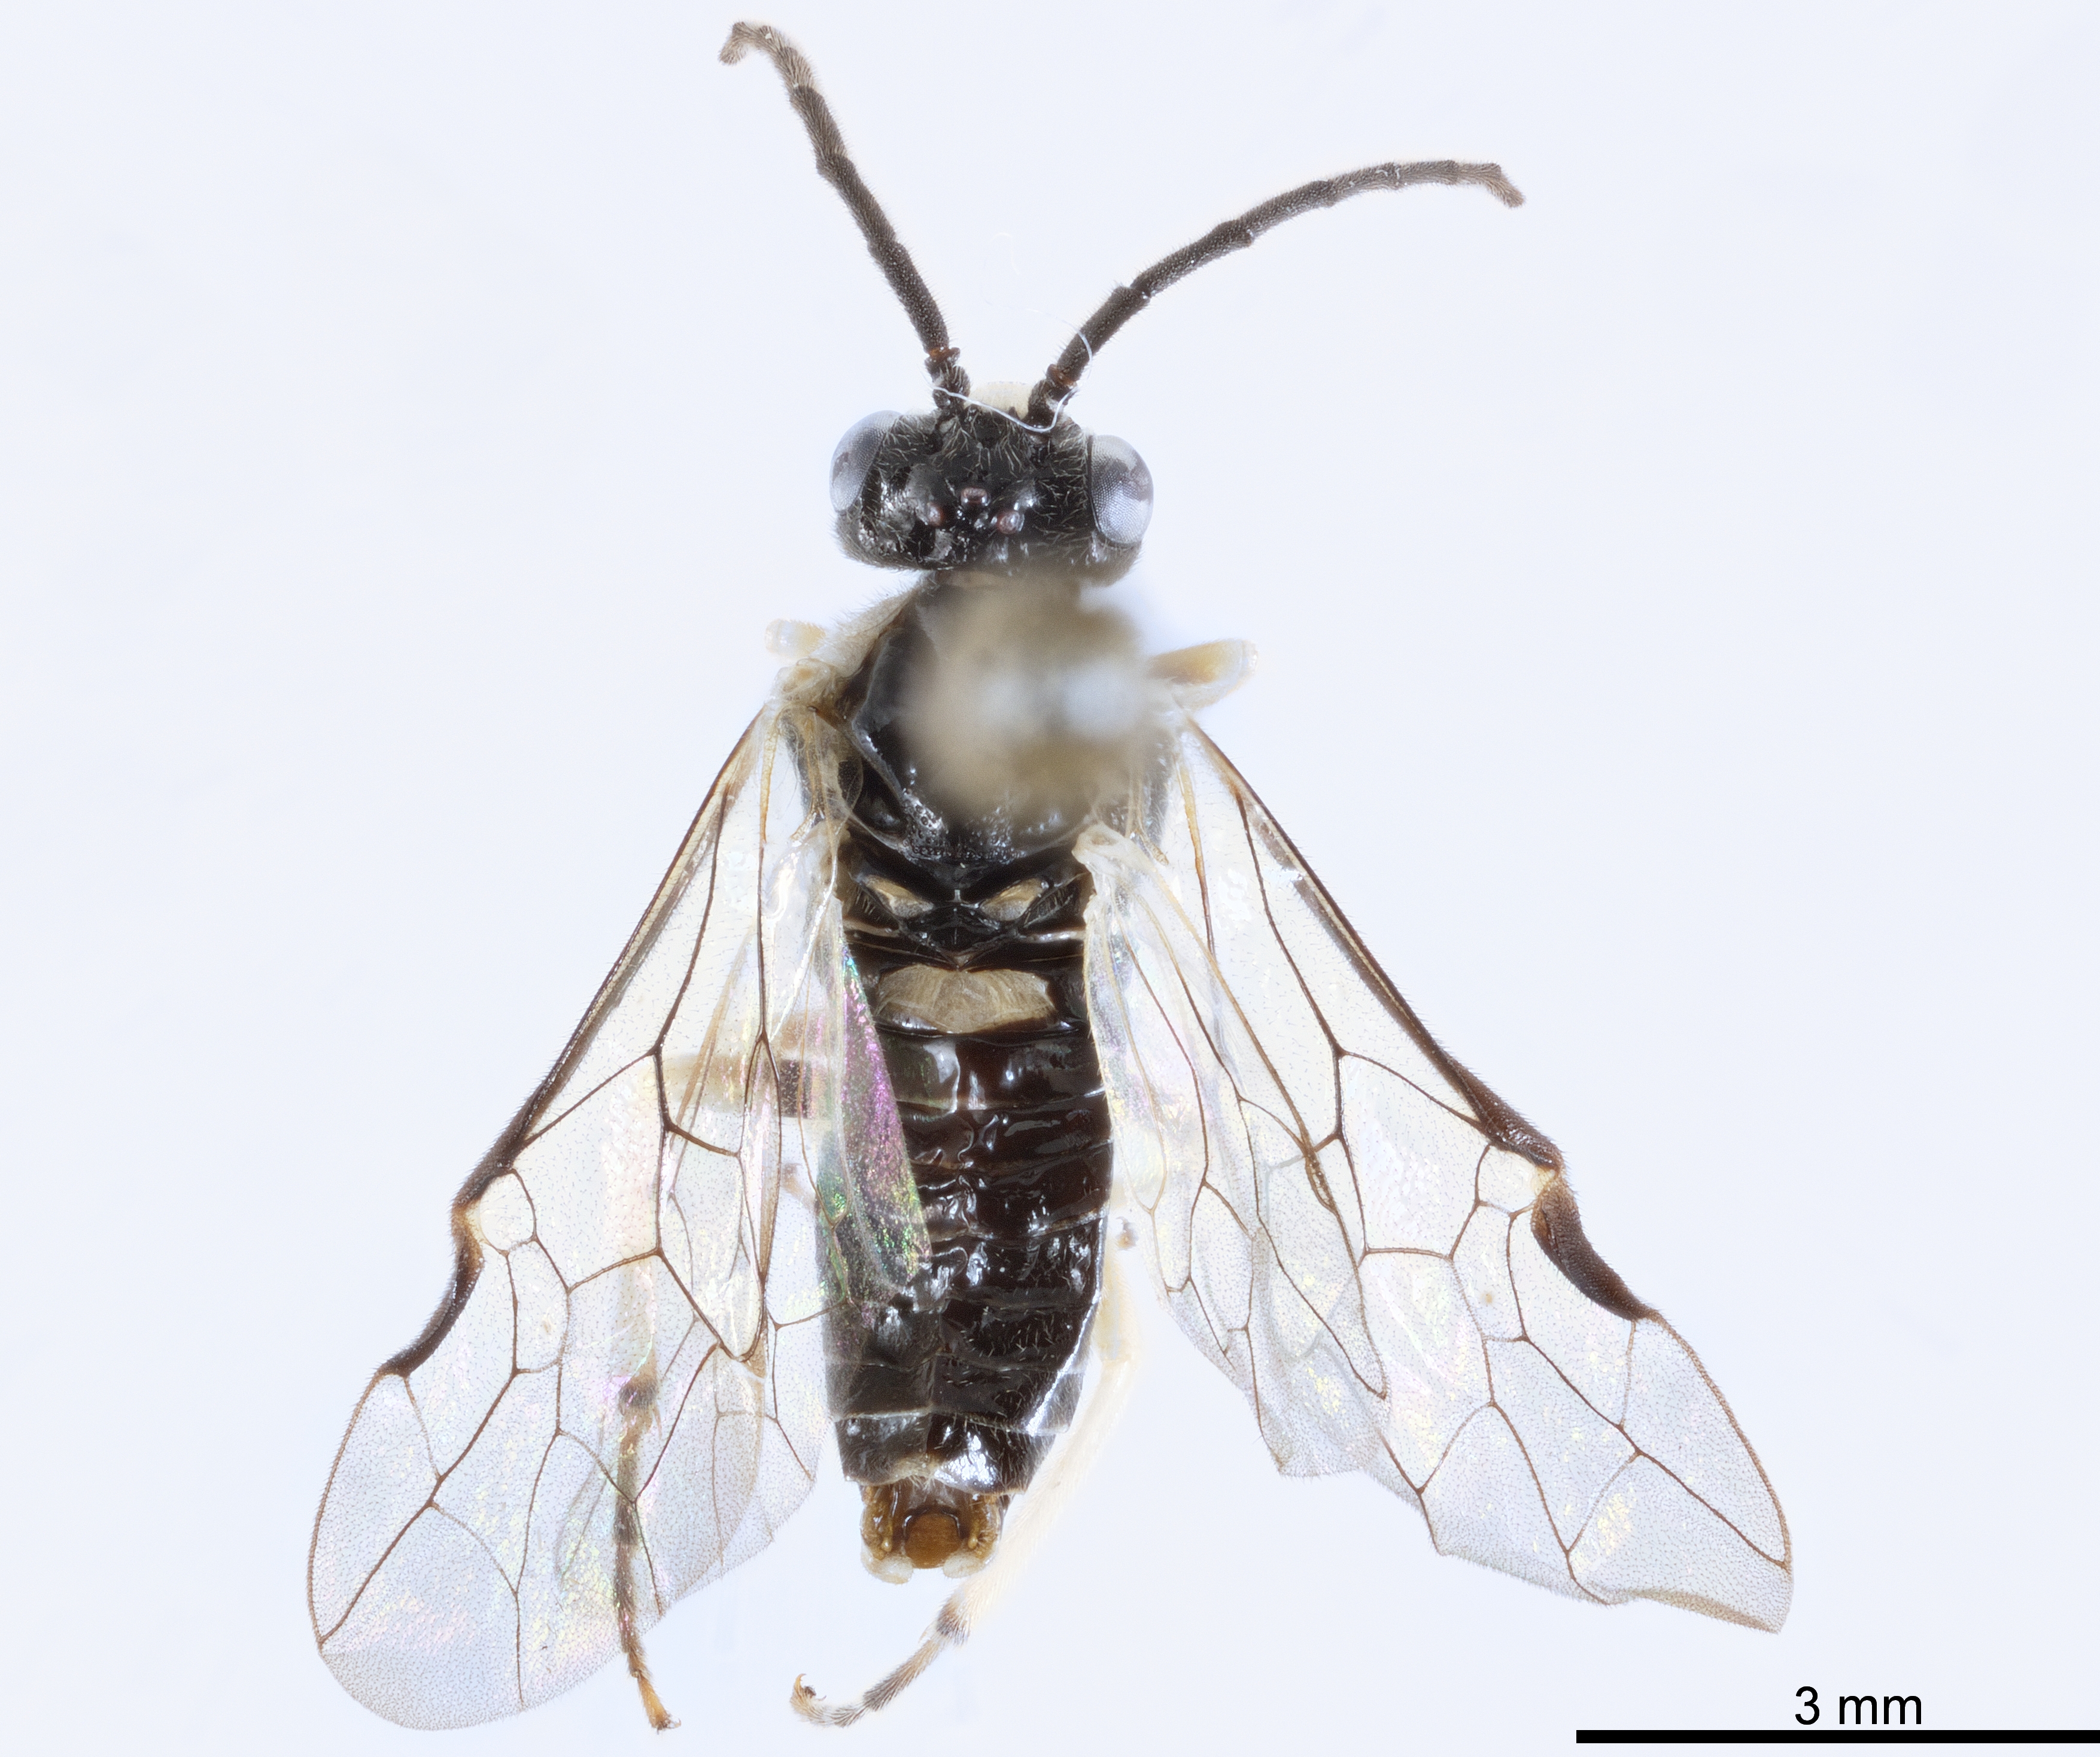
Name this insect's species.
Phymatoceropsis japonicus
